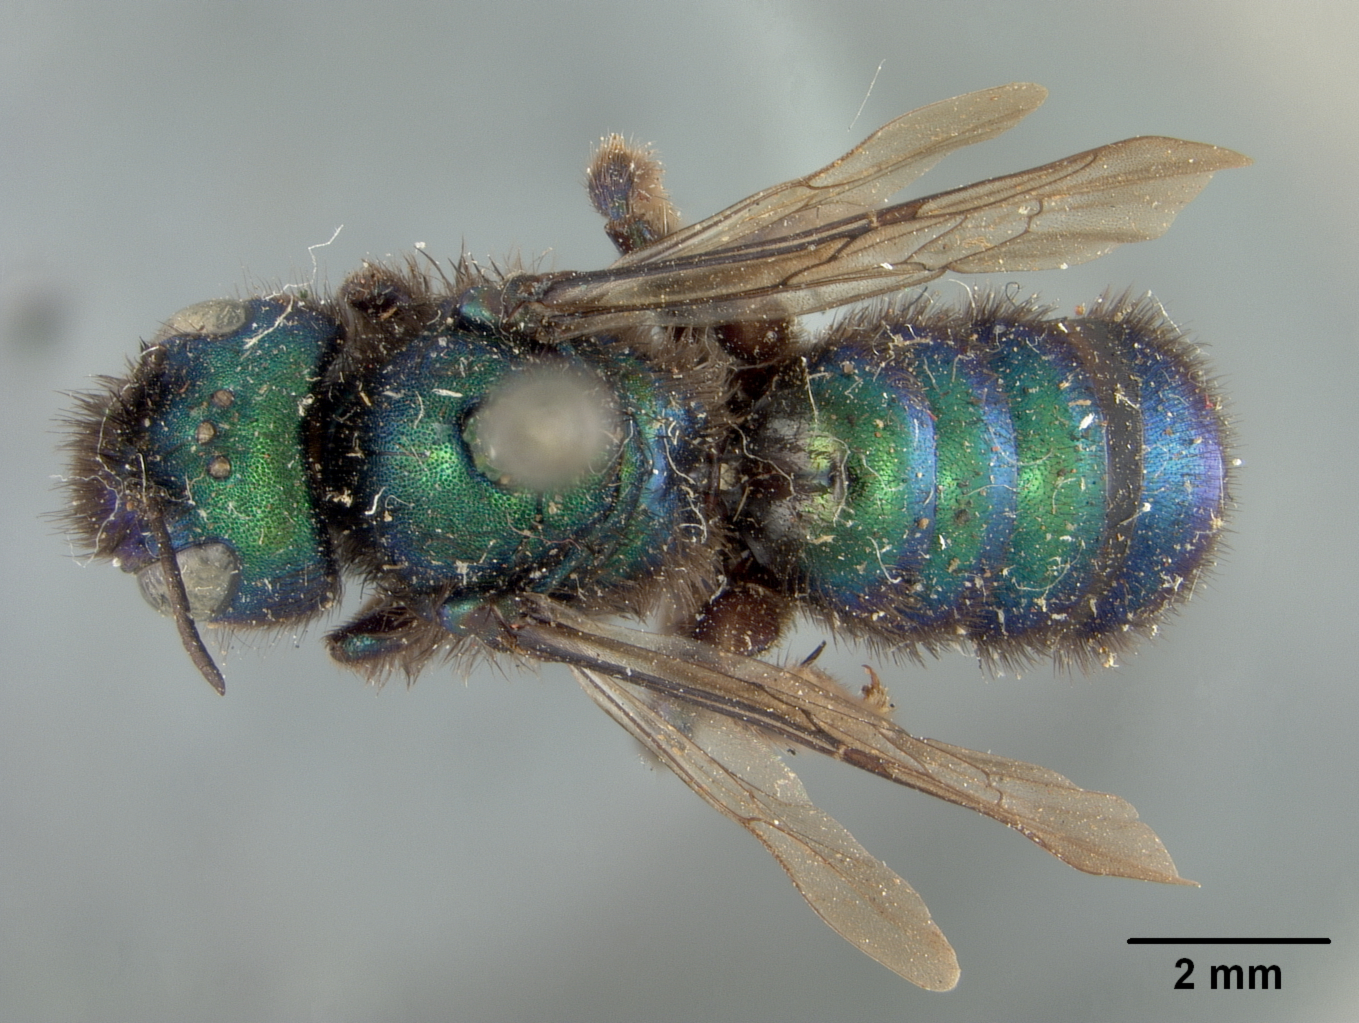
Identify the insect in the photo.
Osmia viridimicans
